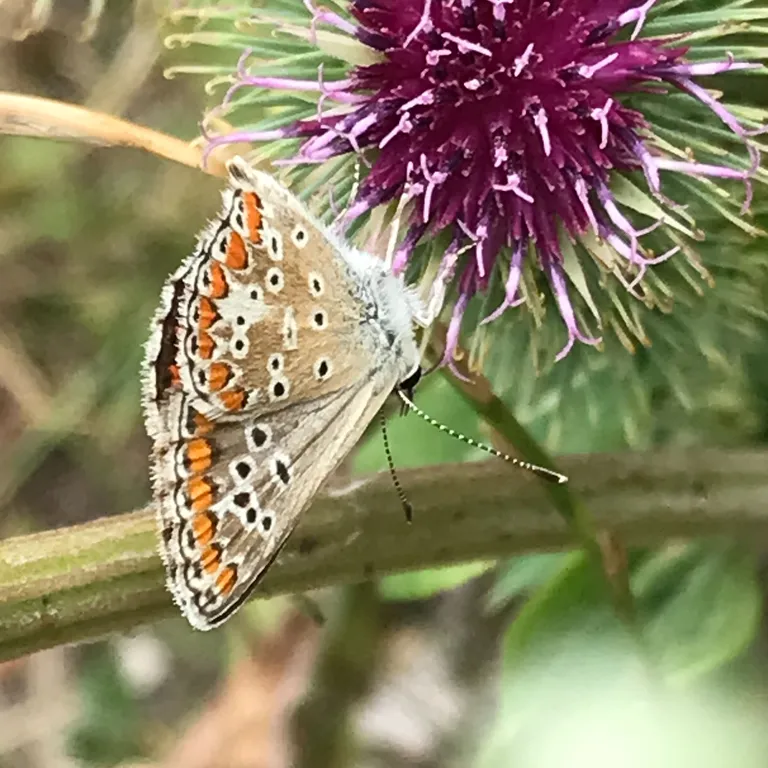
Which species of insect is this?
Aricia agestis/artaxerxes
